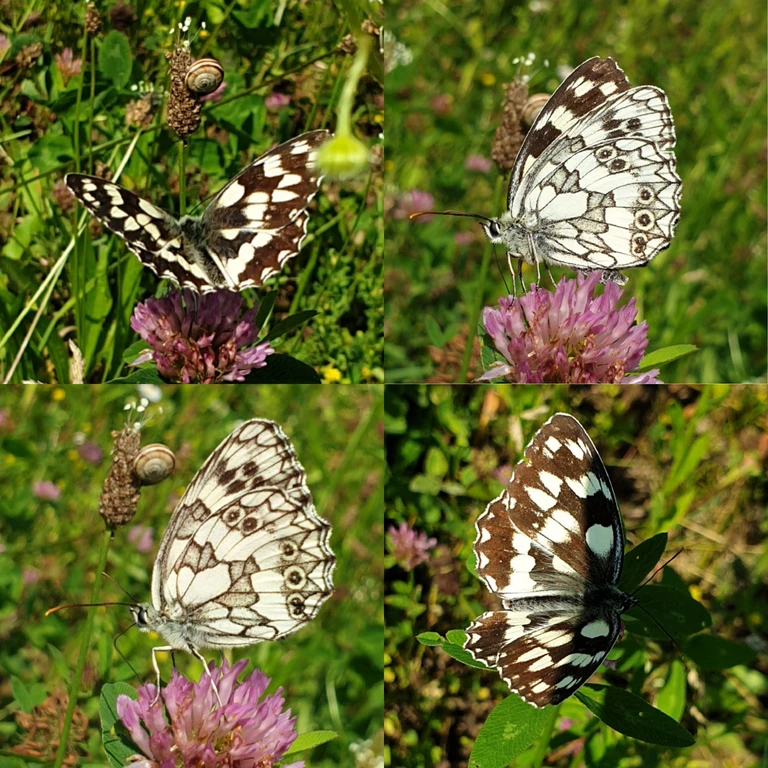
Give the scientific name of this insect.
Melanargia galathea
